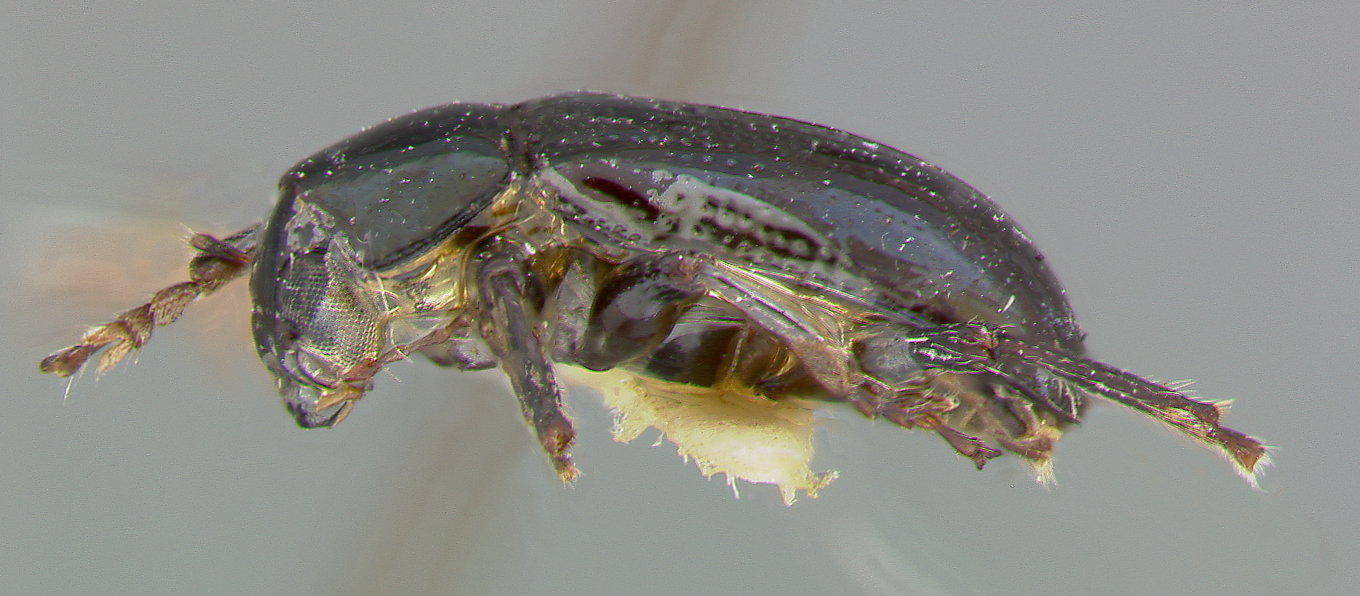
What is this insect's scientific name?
Metachroma zayasi
